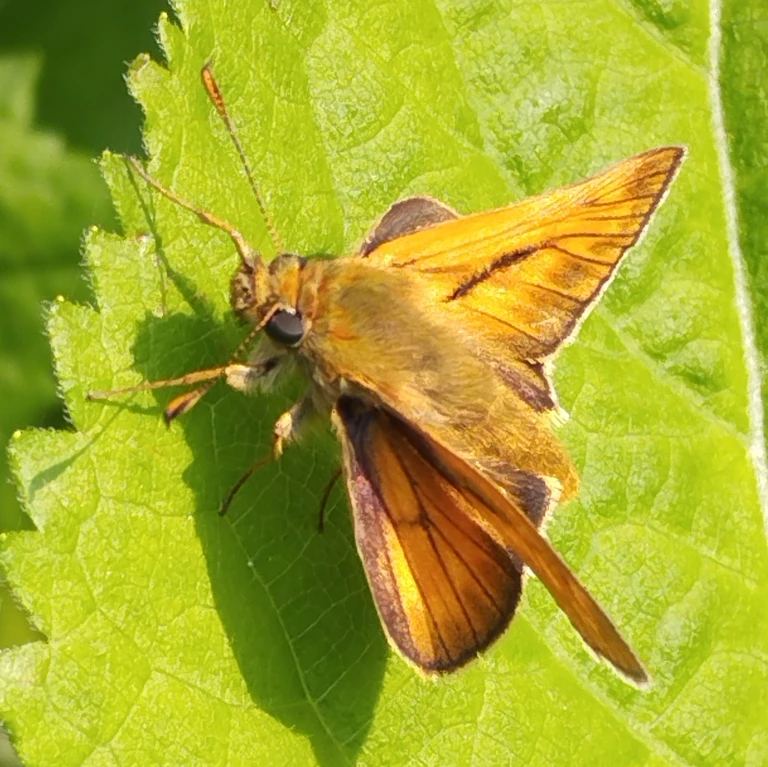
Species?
Ochlodes sylvanus (also Ochlodes venata)
